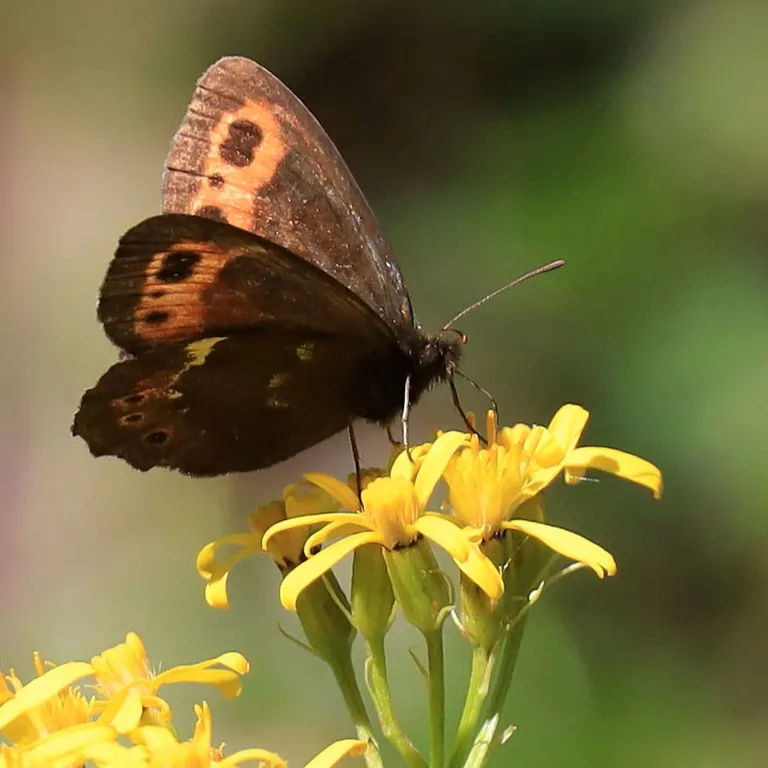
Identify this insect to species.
Erebia ligea
